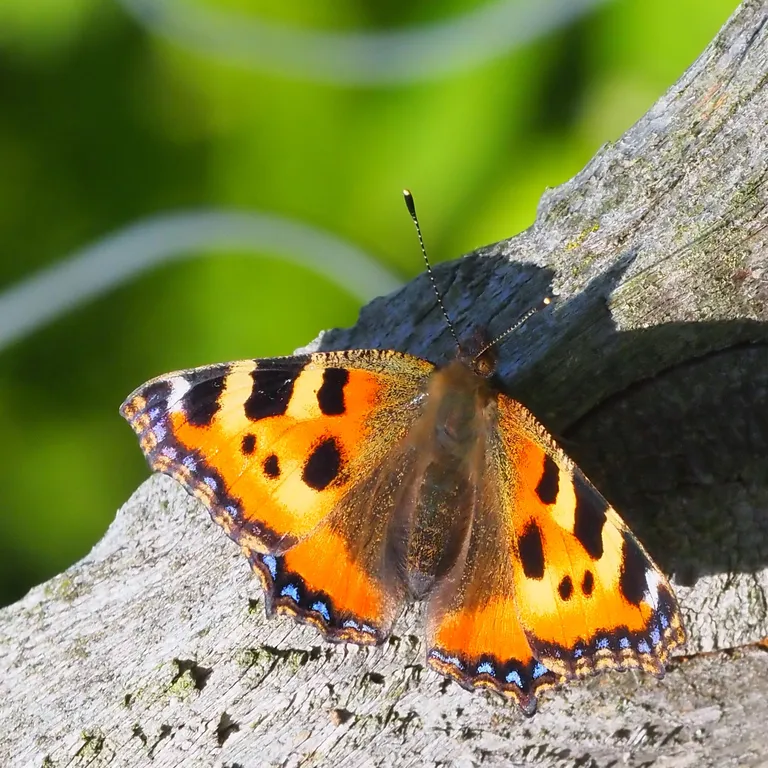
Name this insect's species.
Aglais urticae
